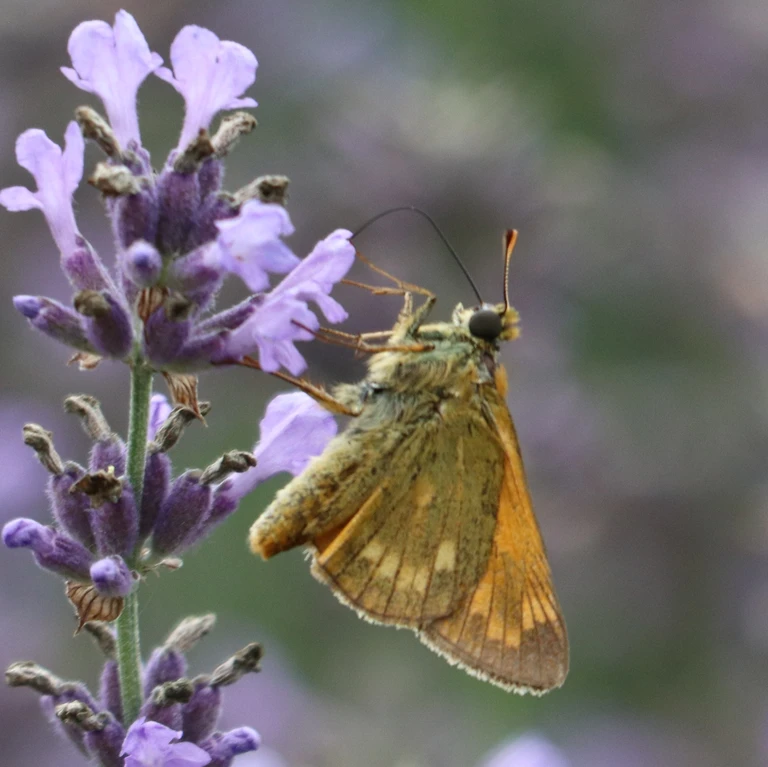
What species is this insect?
Ochlodes sylvanus (also Ochlodes venata)
